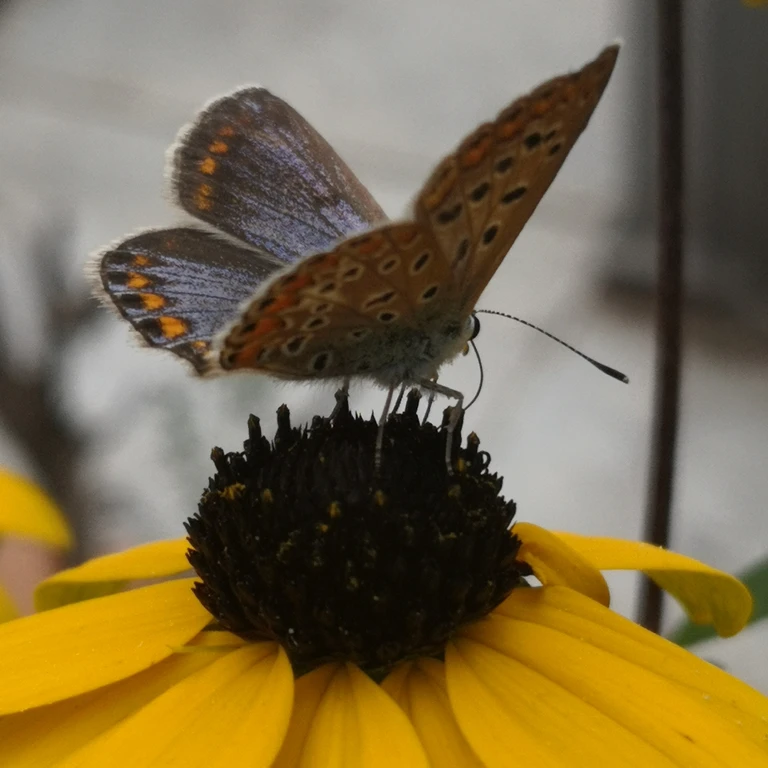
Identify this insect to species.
Polyommatus icarus
